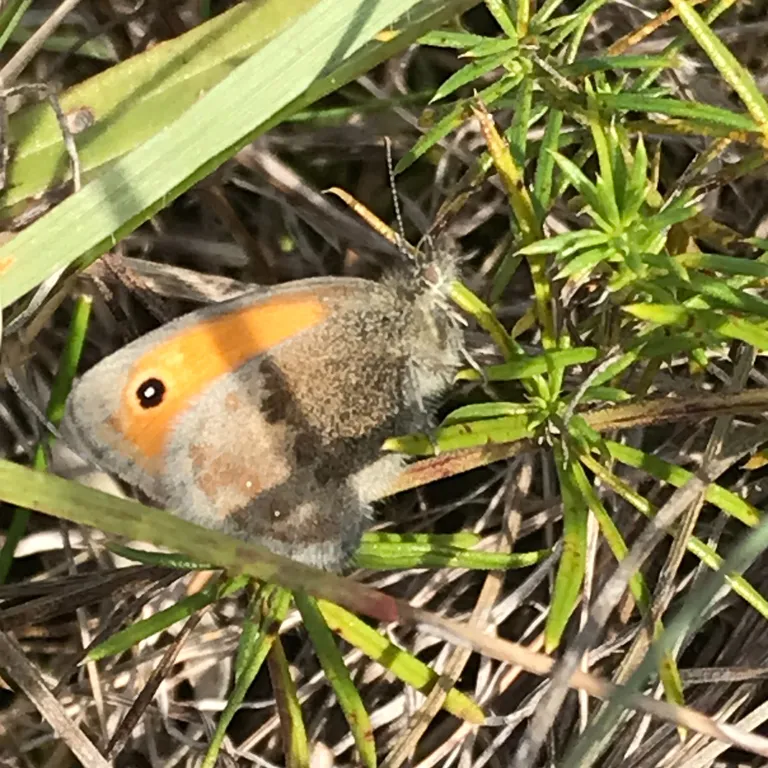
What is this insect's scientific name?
Coenonympha pamphilus
